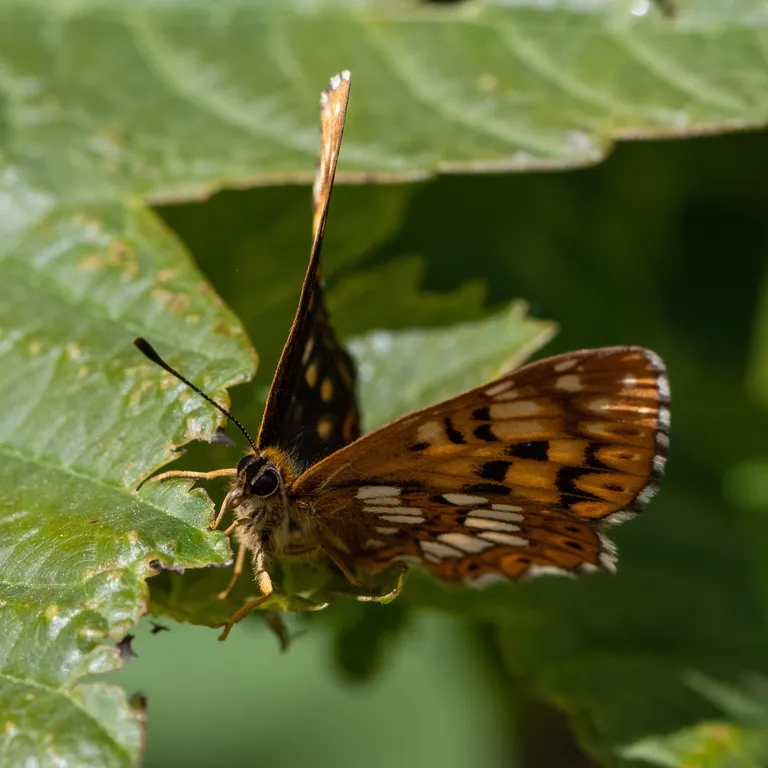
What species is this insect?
Hamearis lucina
